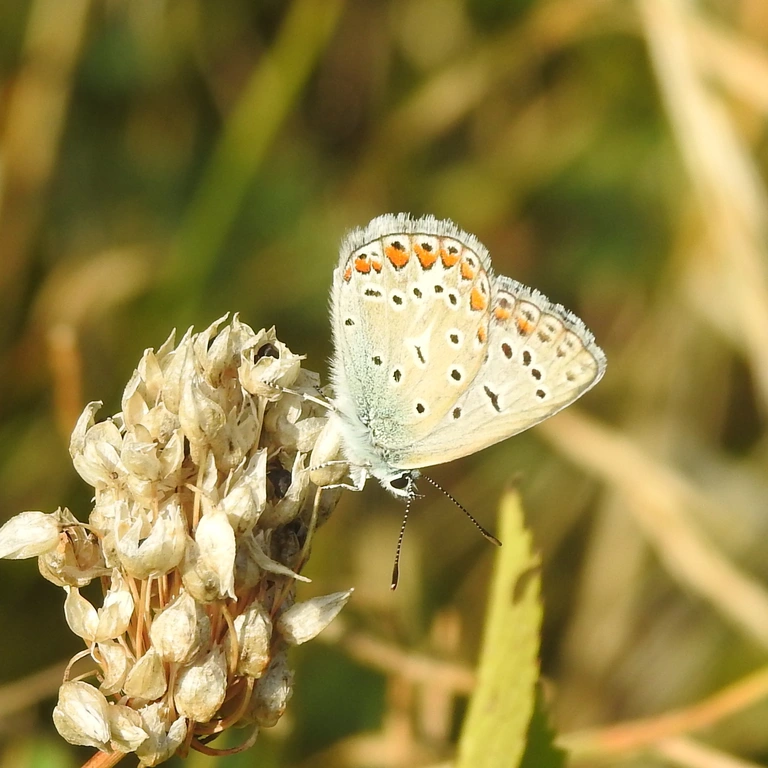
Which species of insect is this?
Polyommatus icarus
